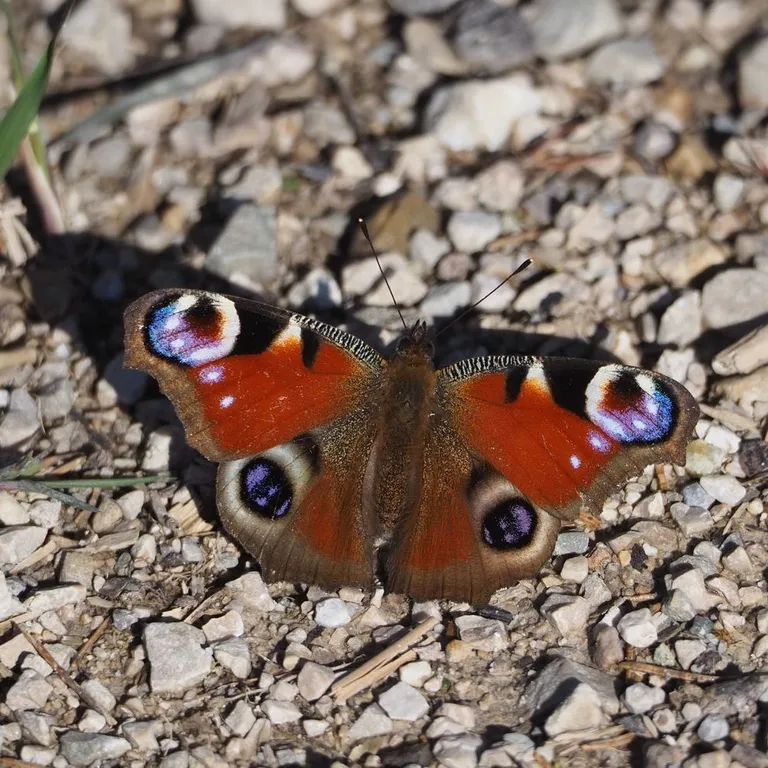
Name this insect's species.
Aglais io
